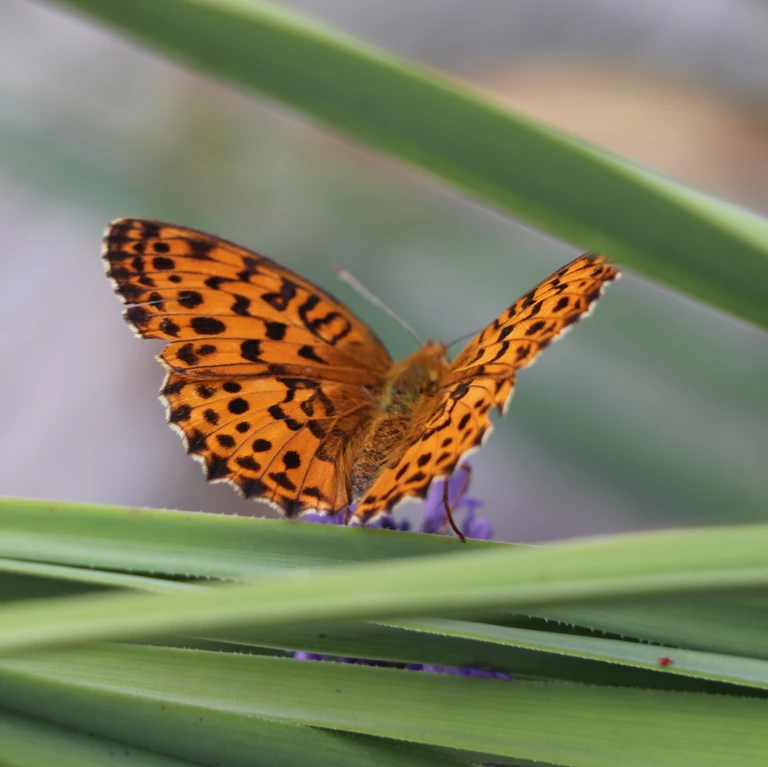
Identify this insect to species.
Brenthis daphne
